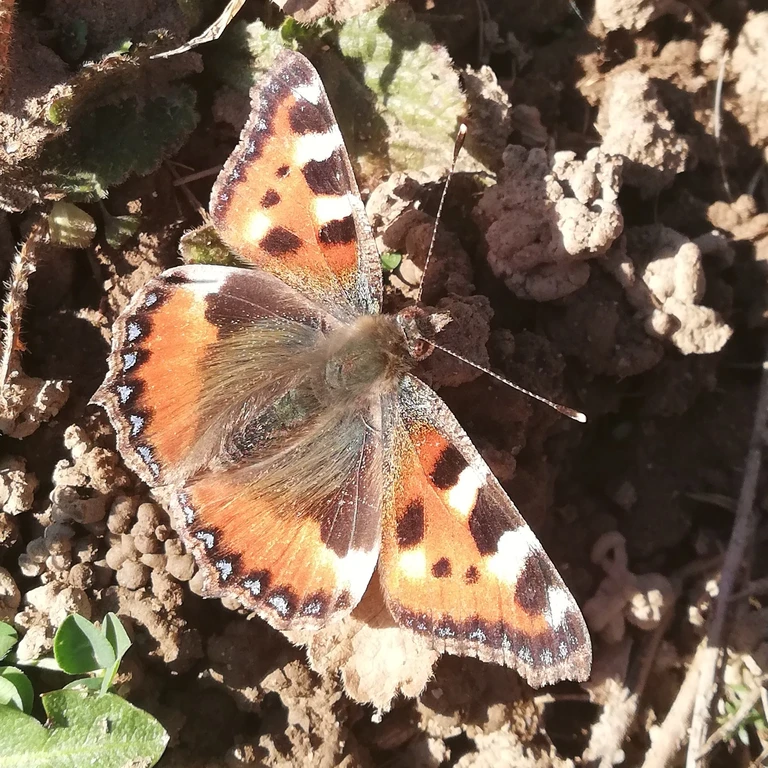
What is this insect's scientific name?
Aglais urticae
